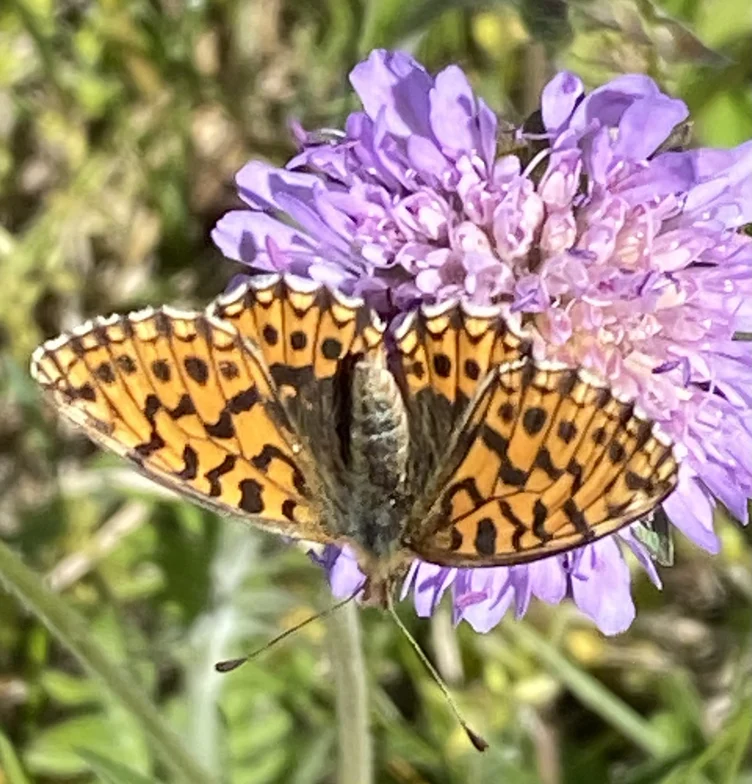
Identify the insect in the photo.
Boloria dia
